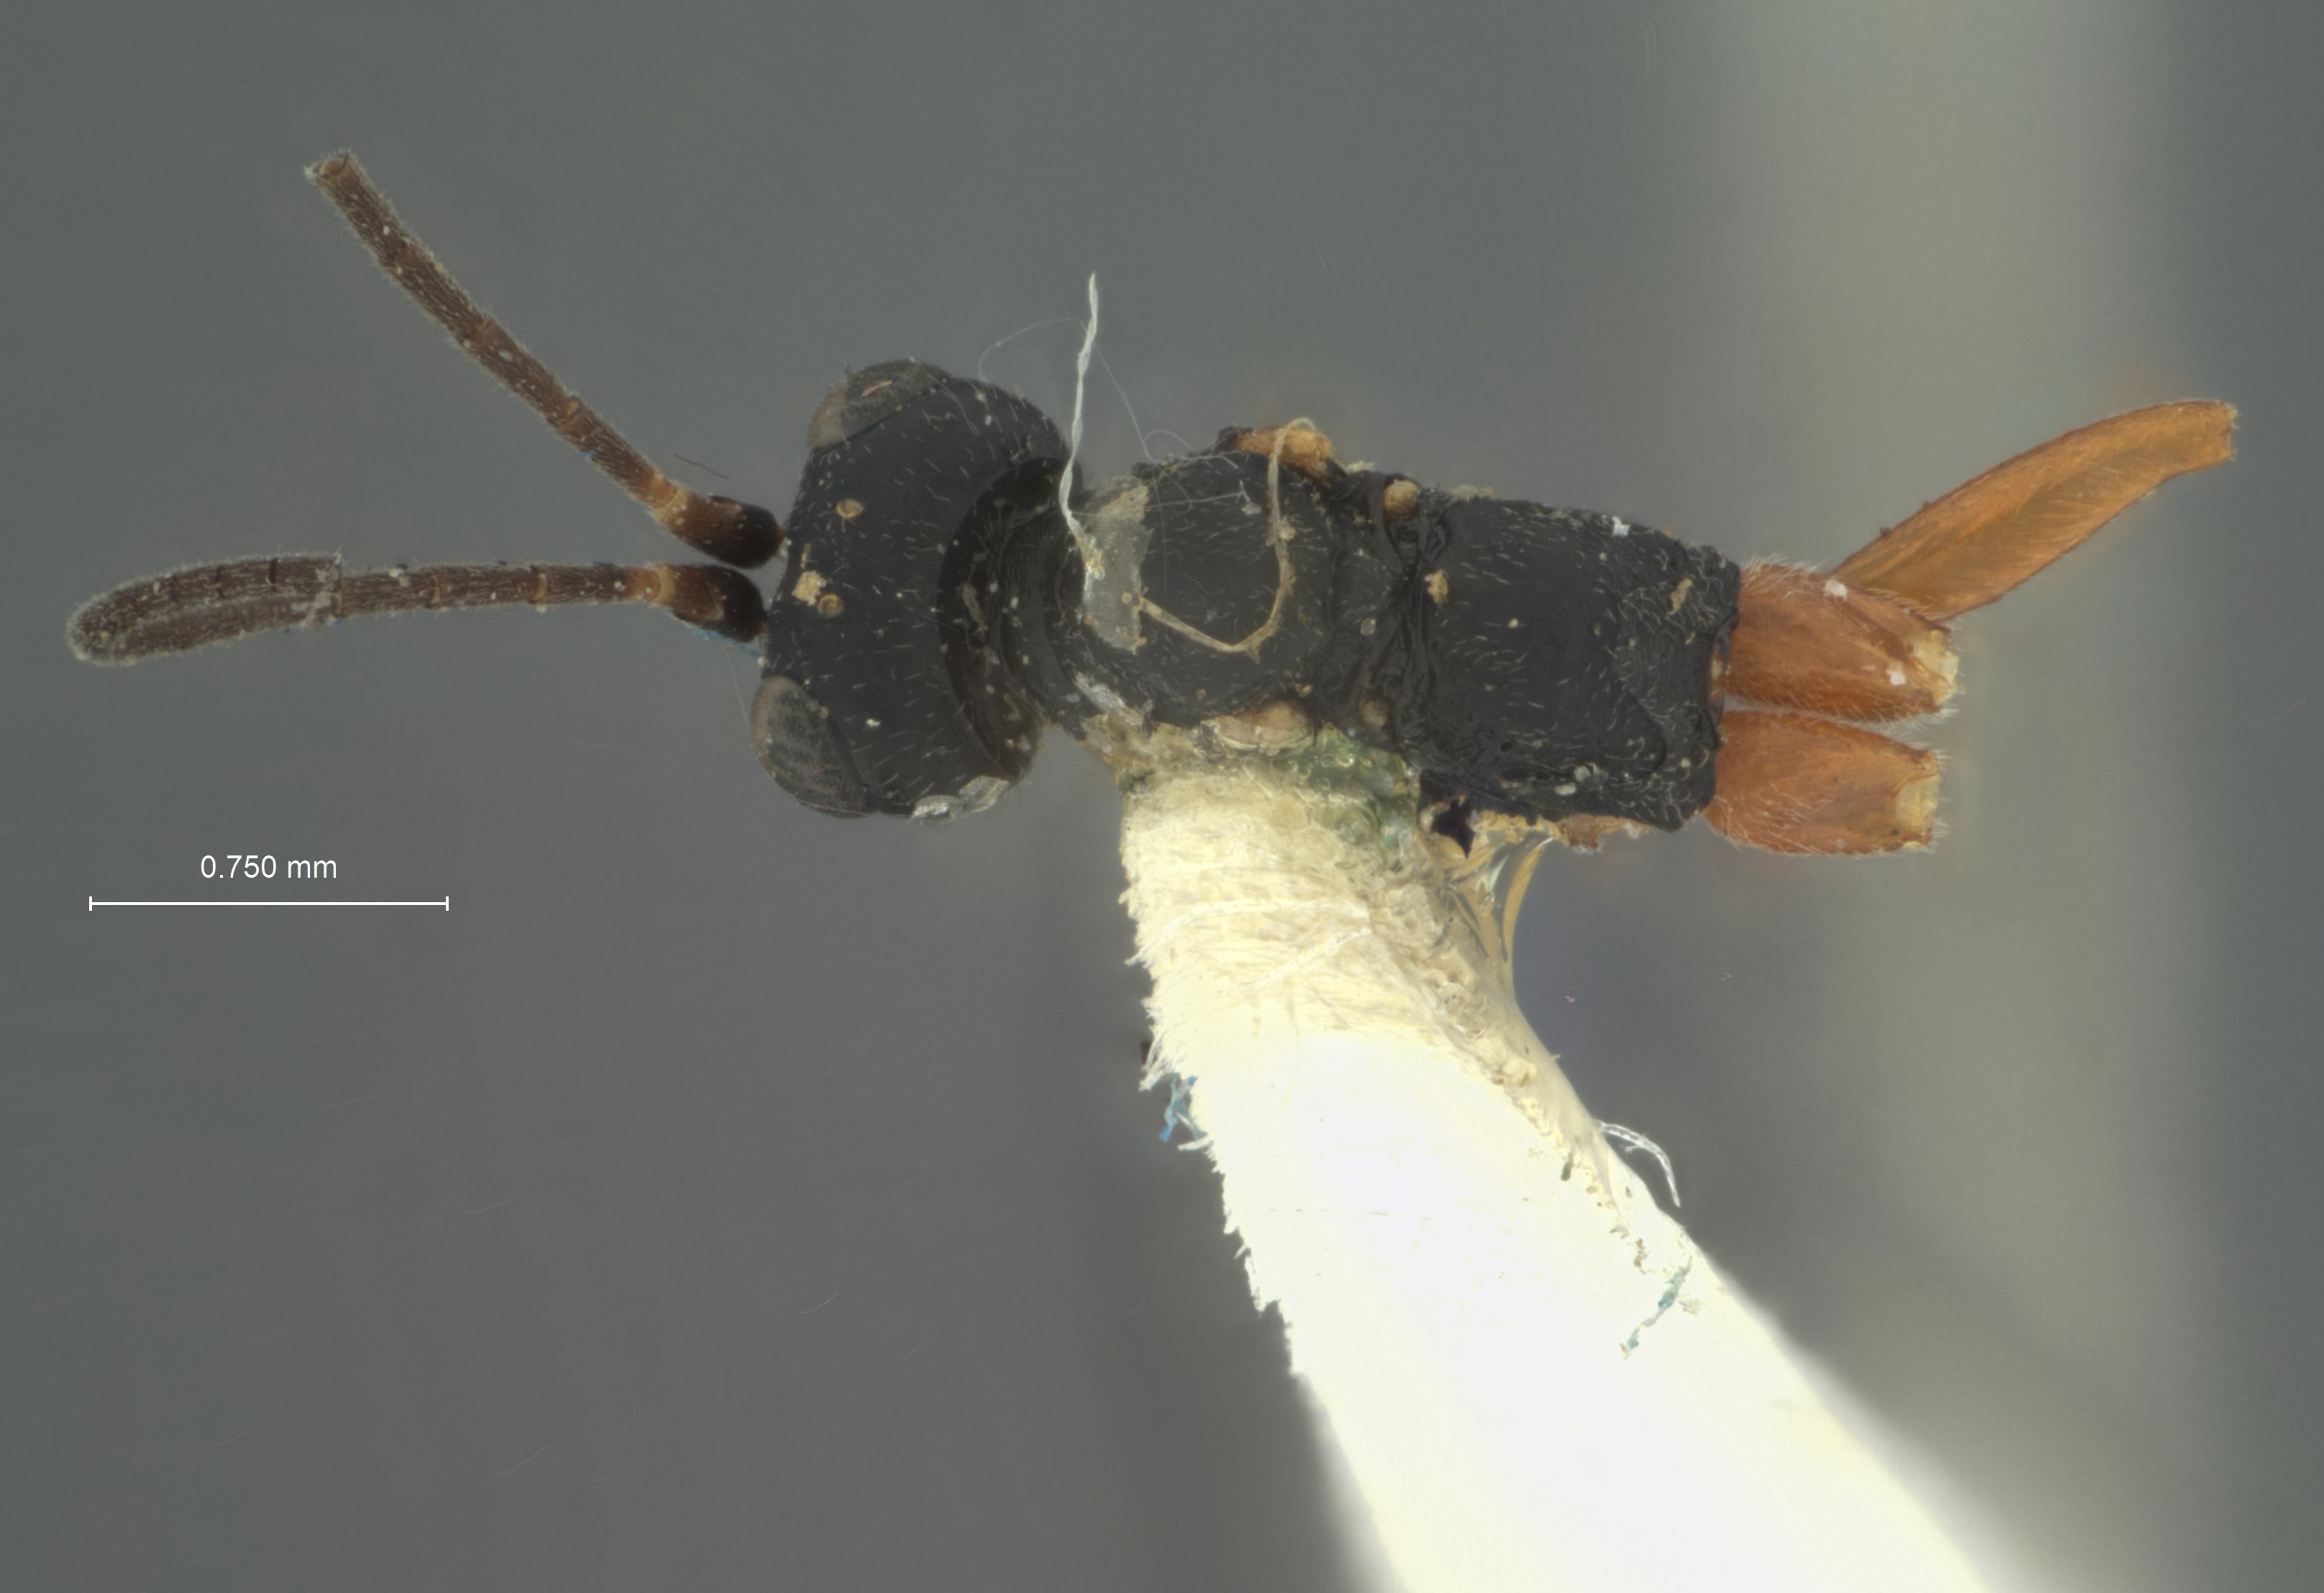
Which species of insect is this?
Theroscopus rufipes
